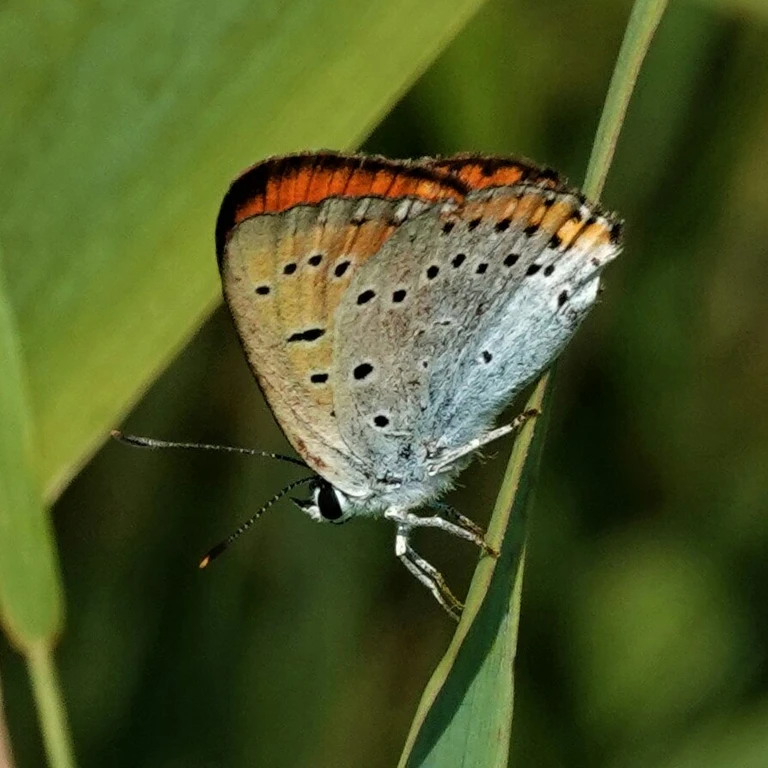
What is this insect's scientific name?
Lycaena dispar
